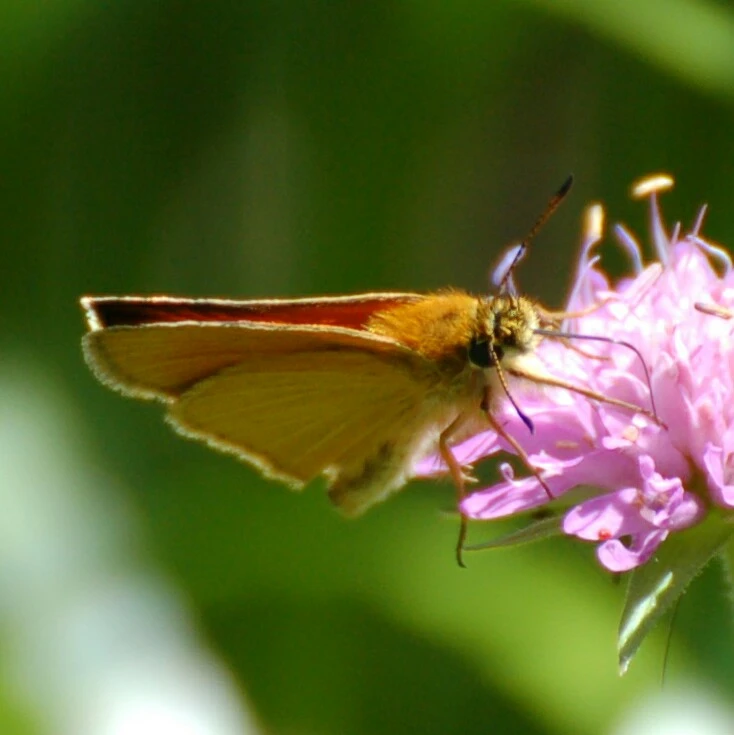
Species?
Thymelicus lineola
